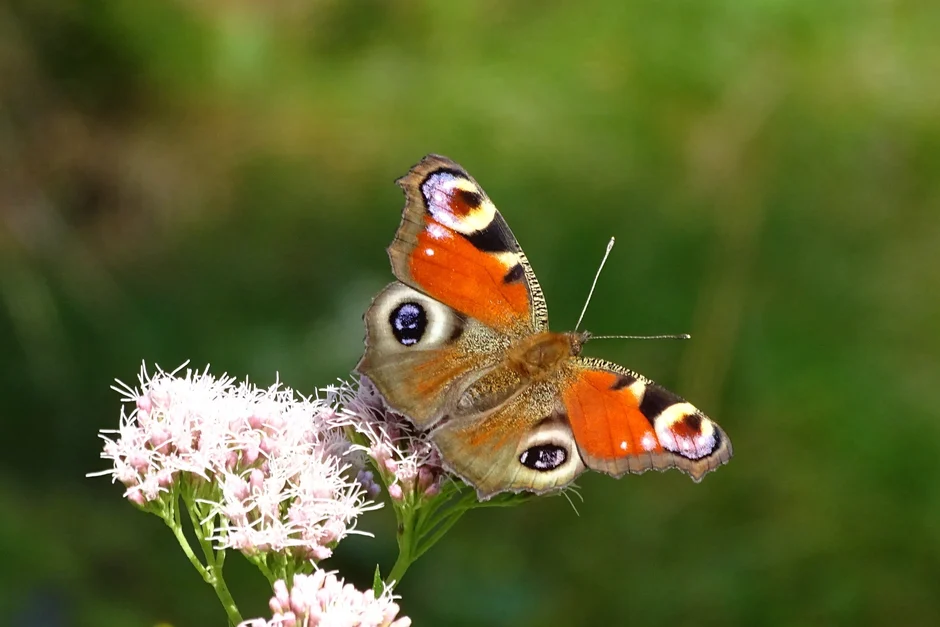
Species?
Aglais io
